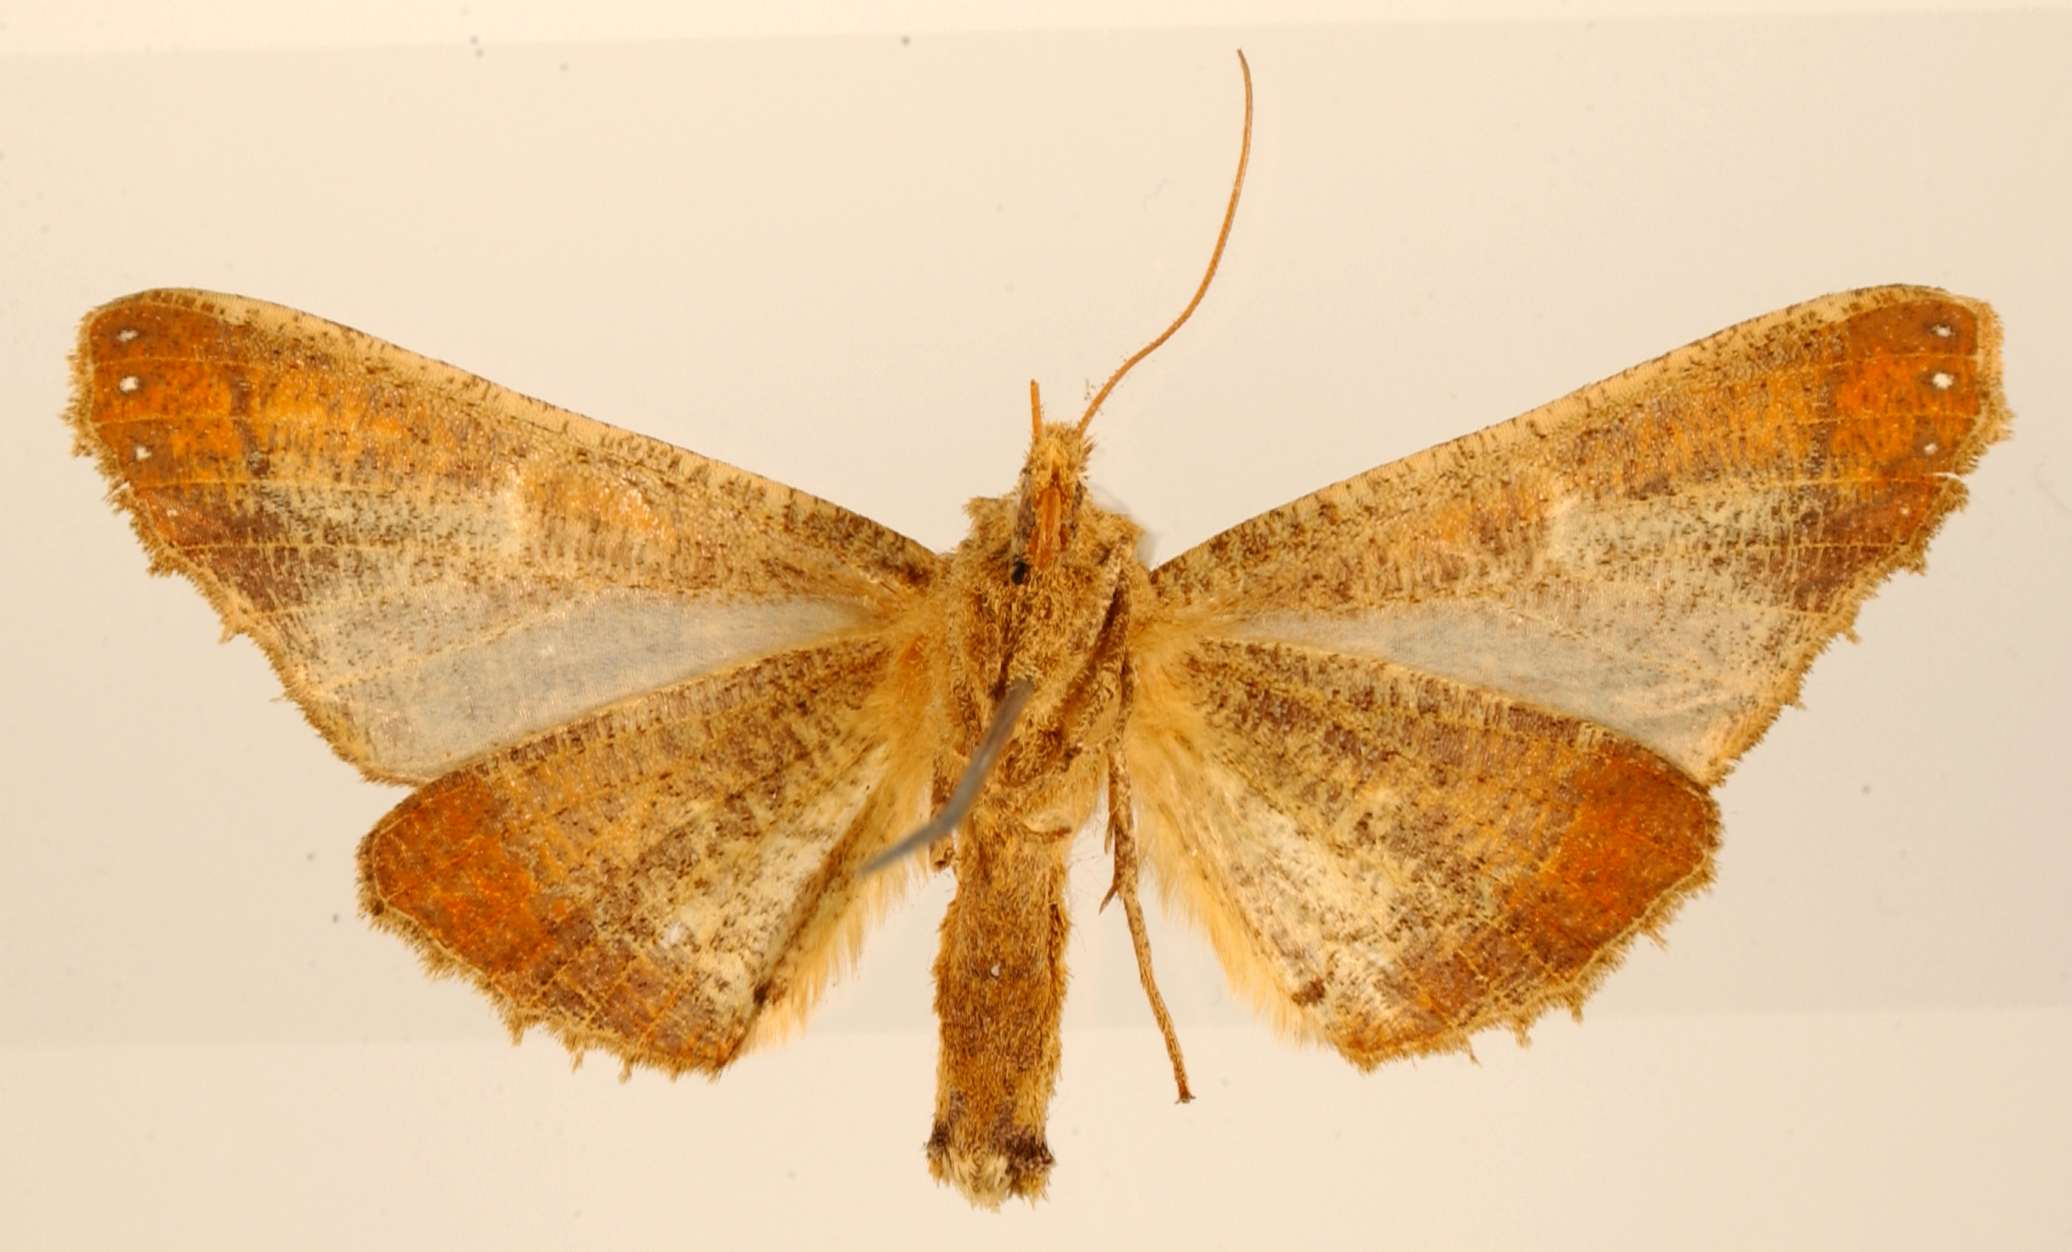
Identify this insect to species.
Pero tricaria
